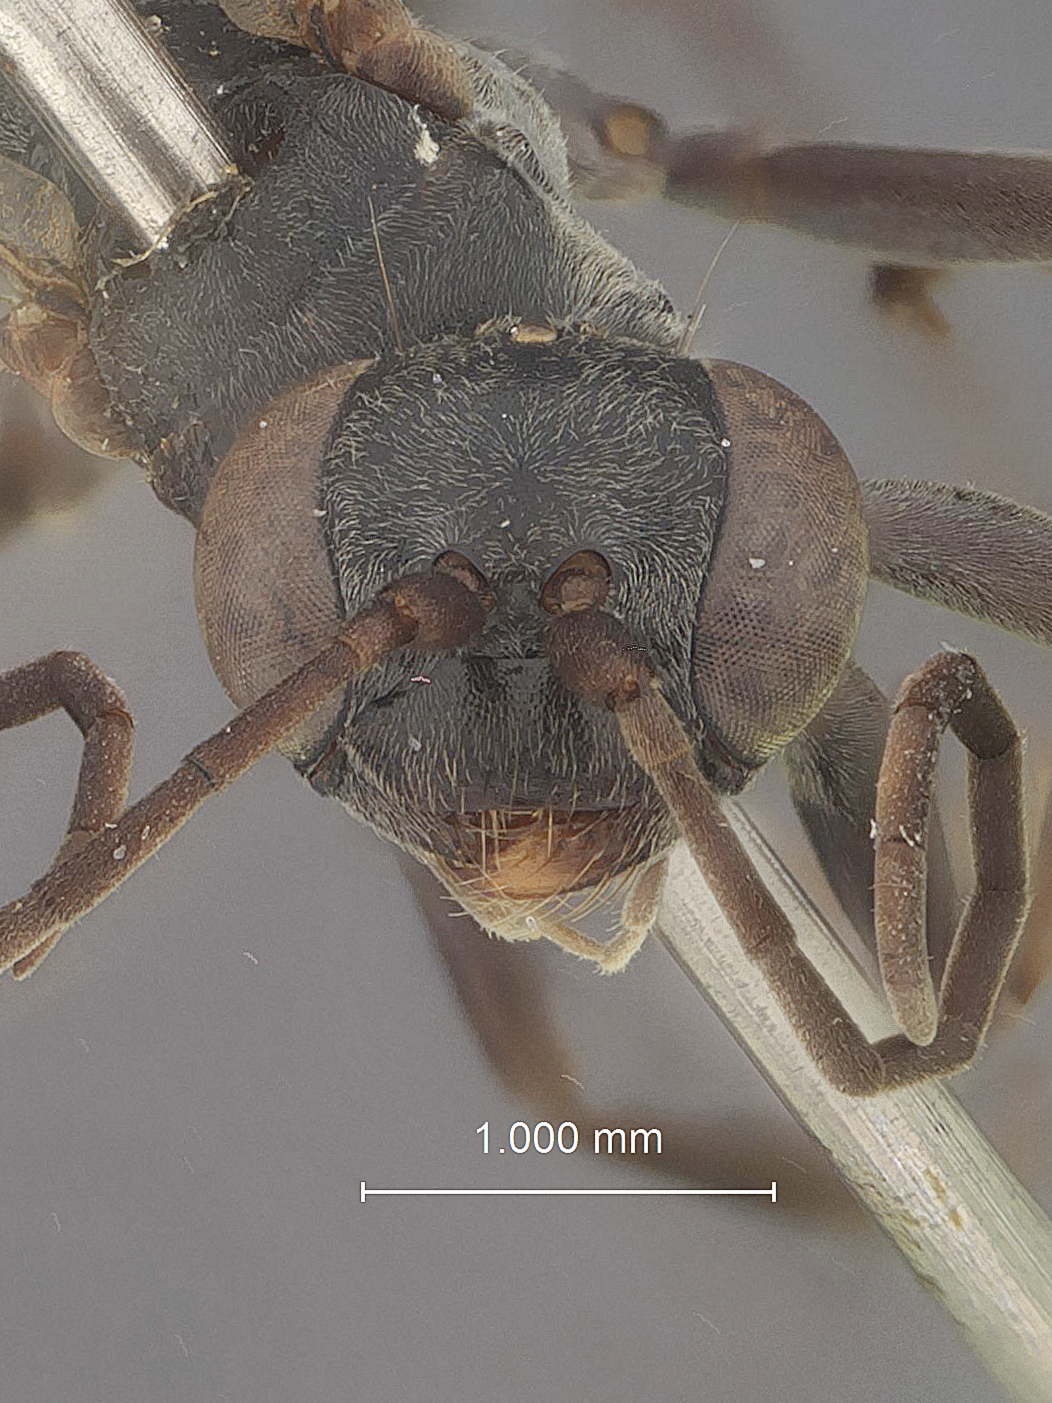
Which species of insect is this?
Dipogon fenchihuensis
